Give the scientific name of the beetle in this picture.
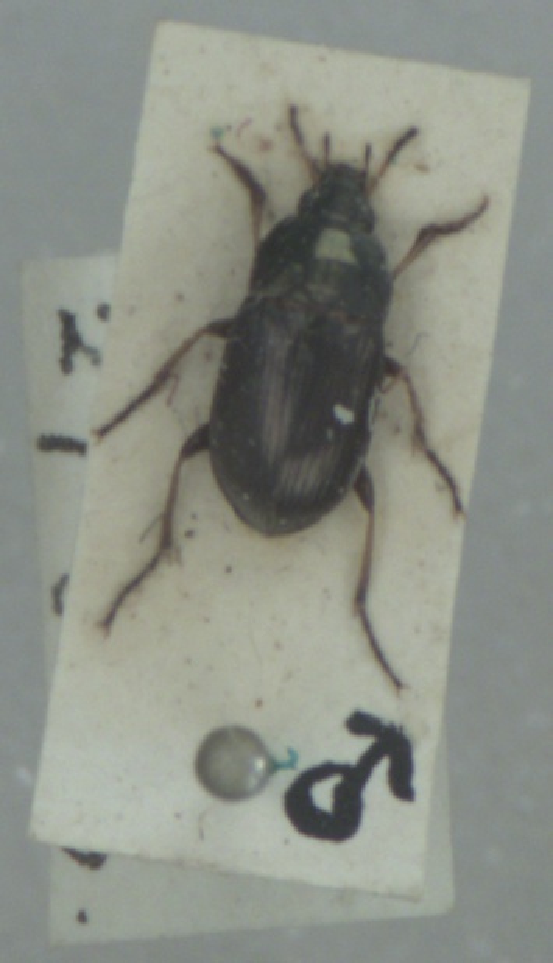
Amara plebeja
